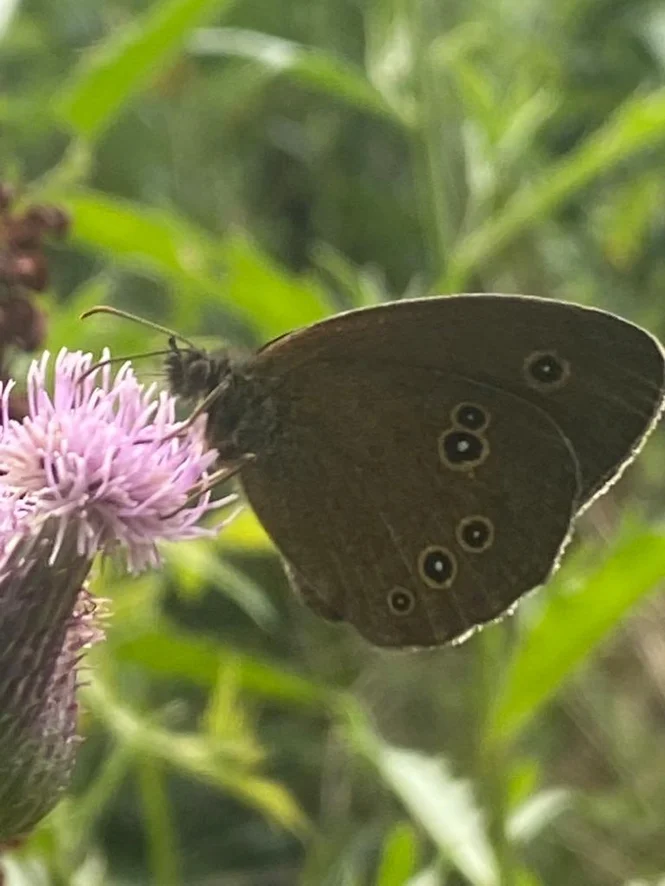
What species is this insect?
Aphantopus hyperantus
